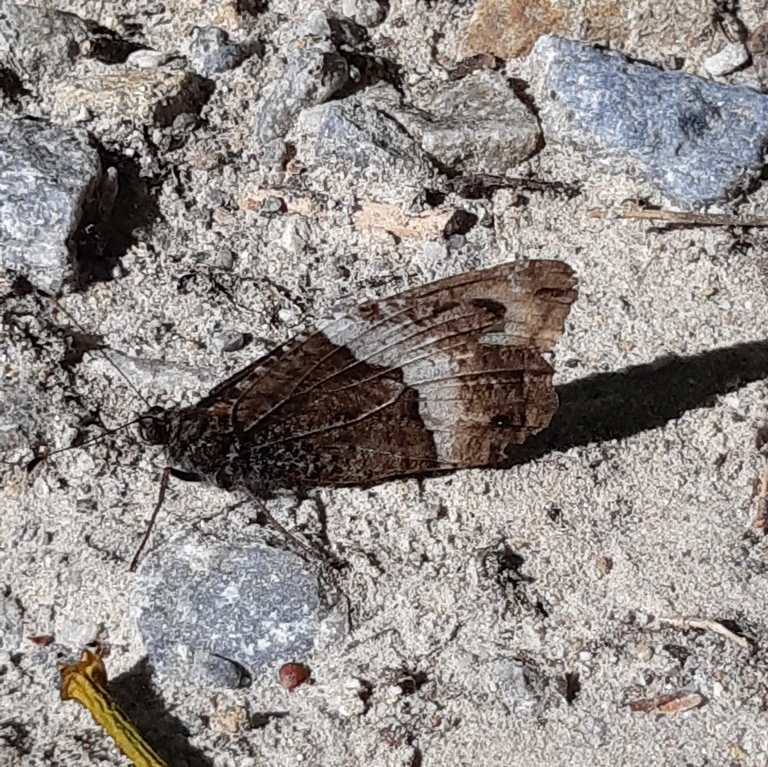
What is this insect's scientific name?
Hipparchia fagi
